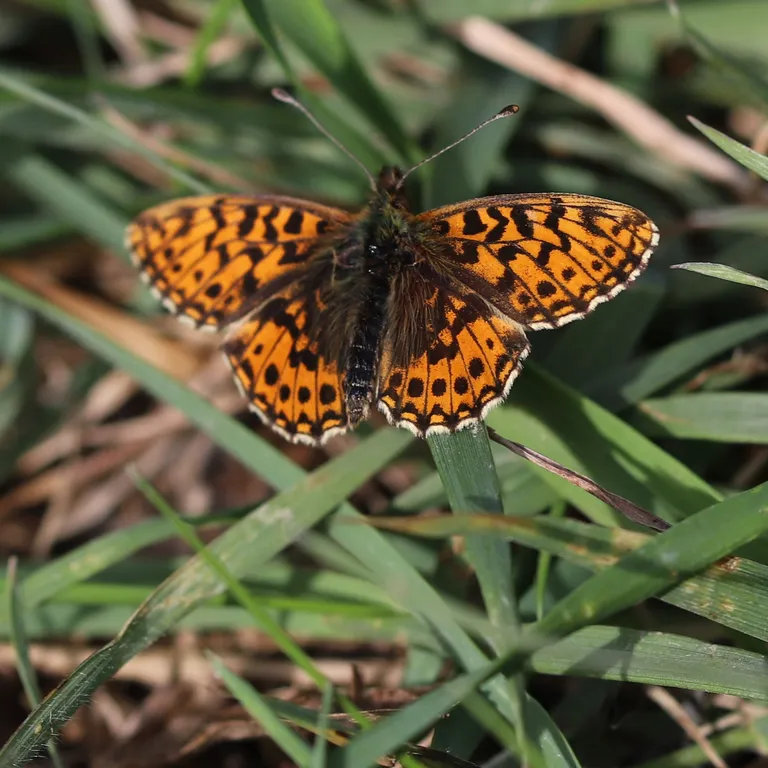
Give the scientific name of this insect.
Boloria dia
